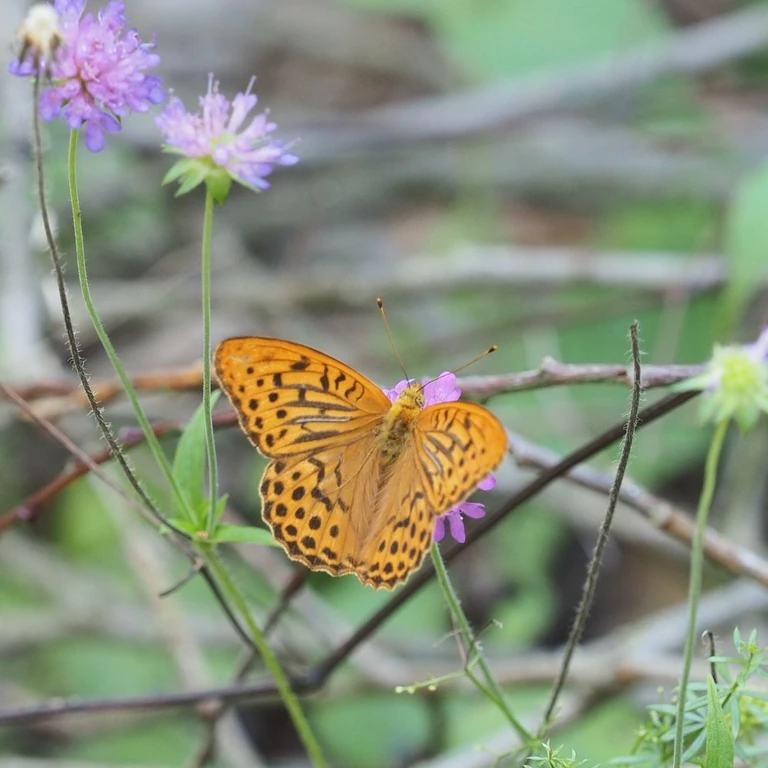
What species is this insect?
Argynnis paphia
